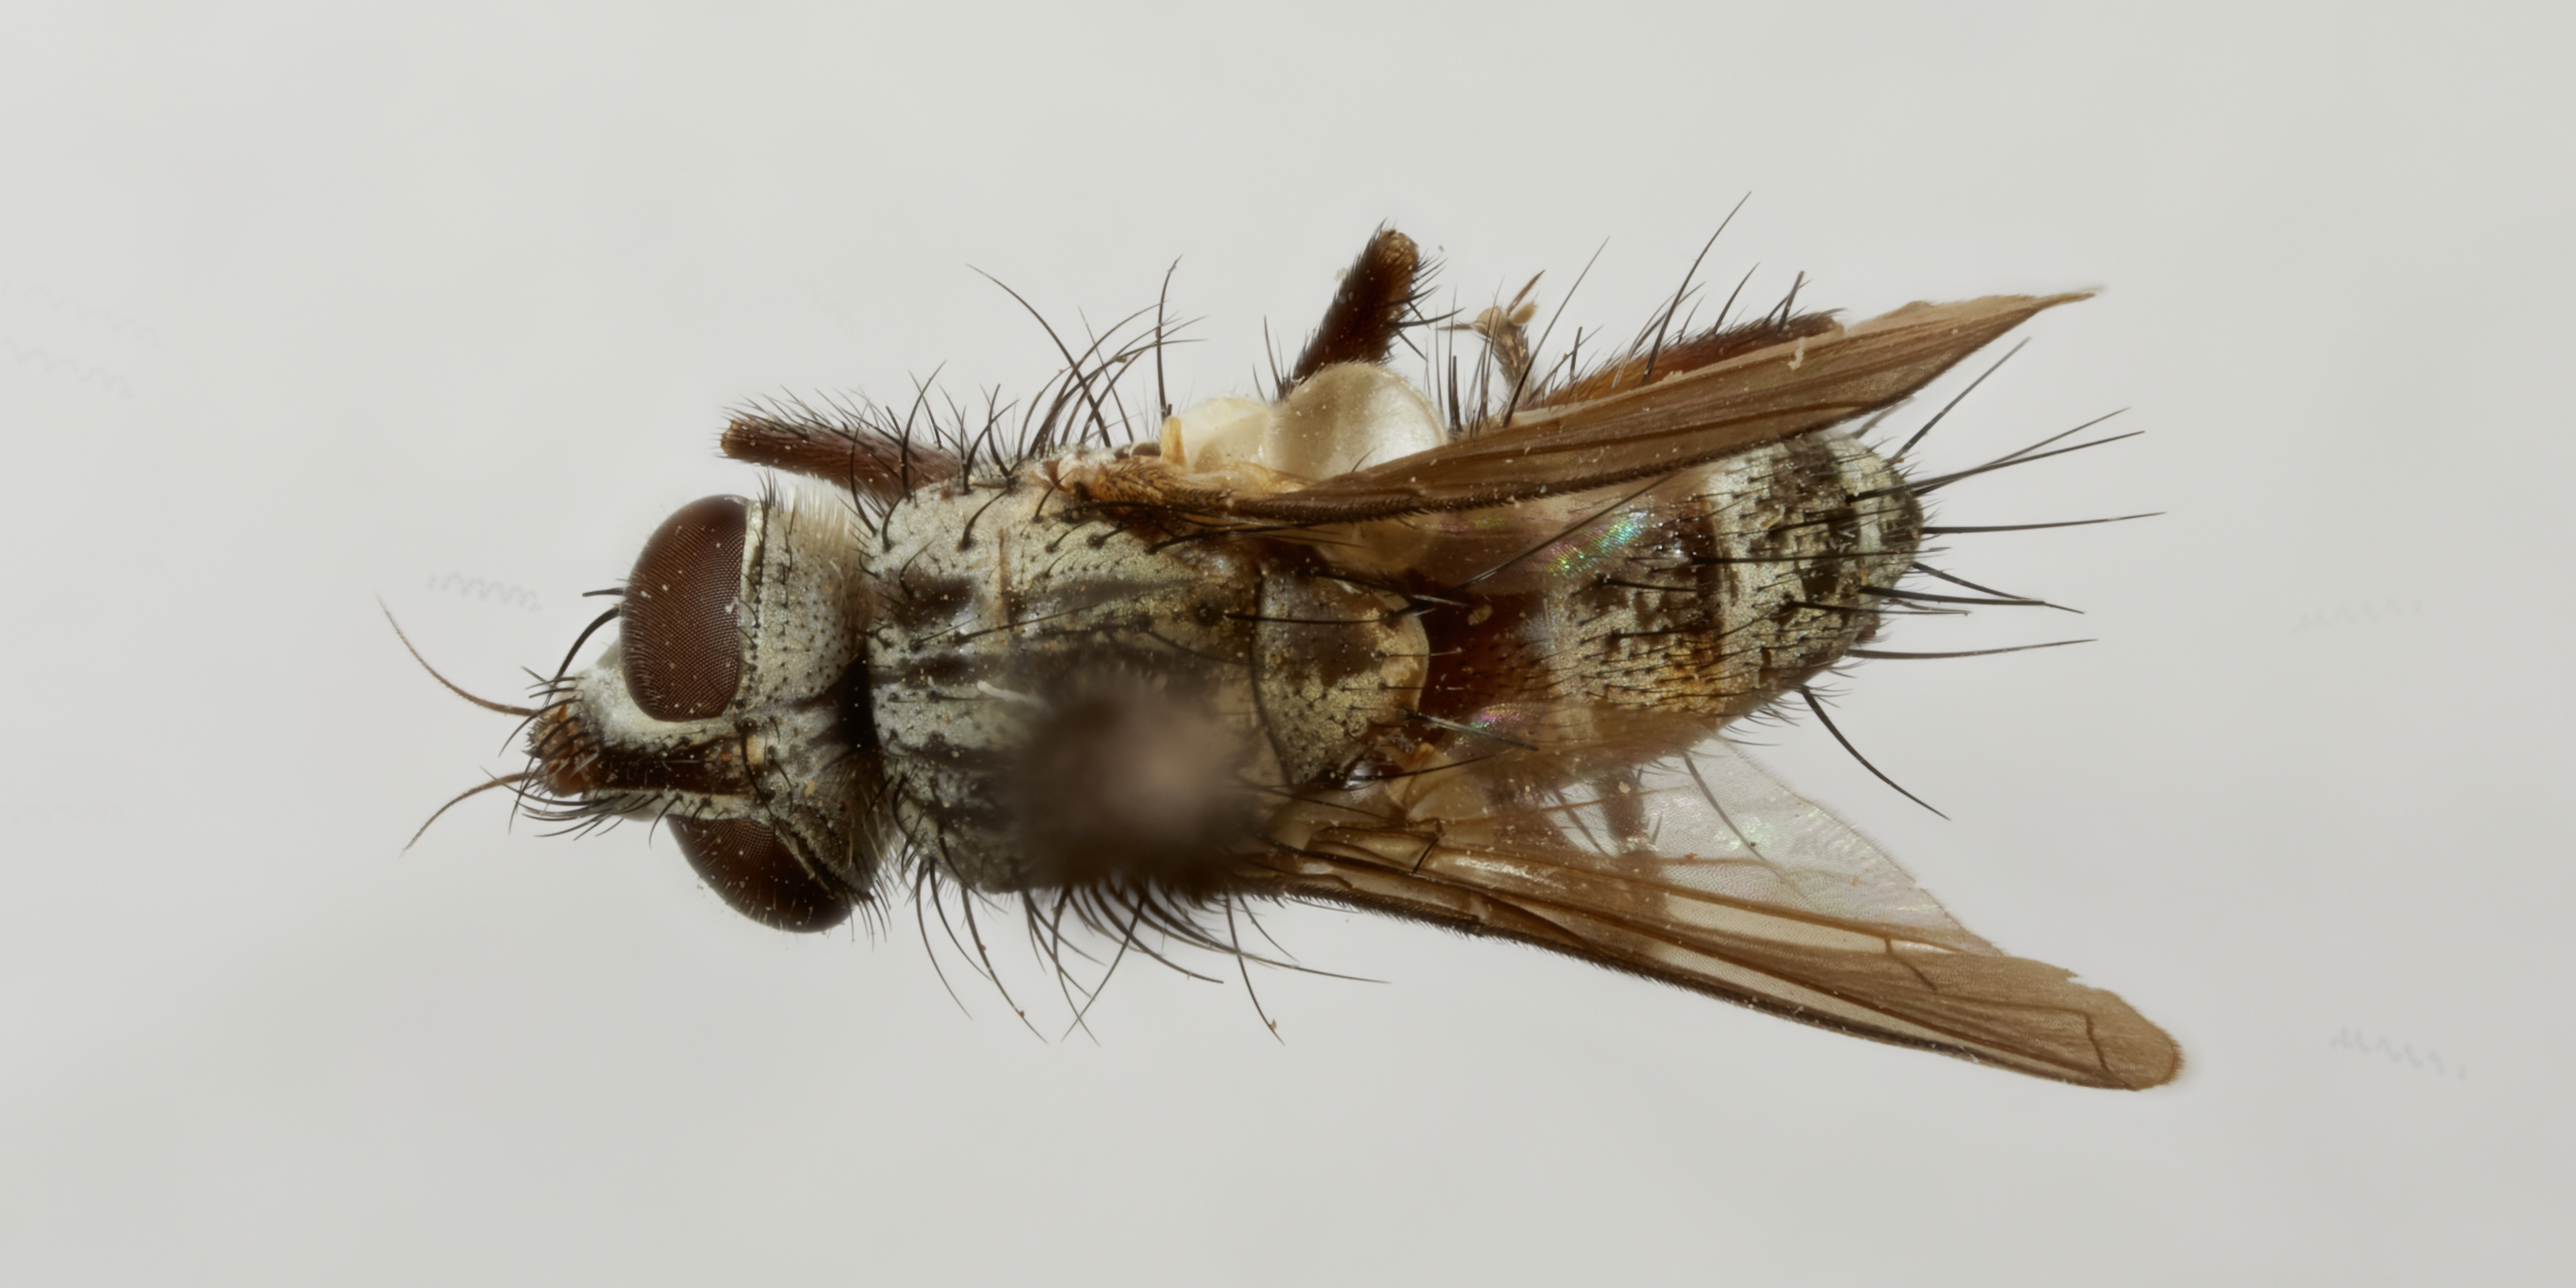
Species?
Neosolieria nasuta
